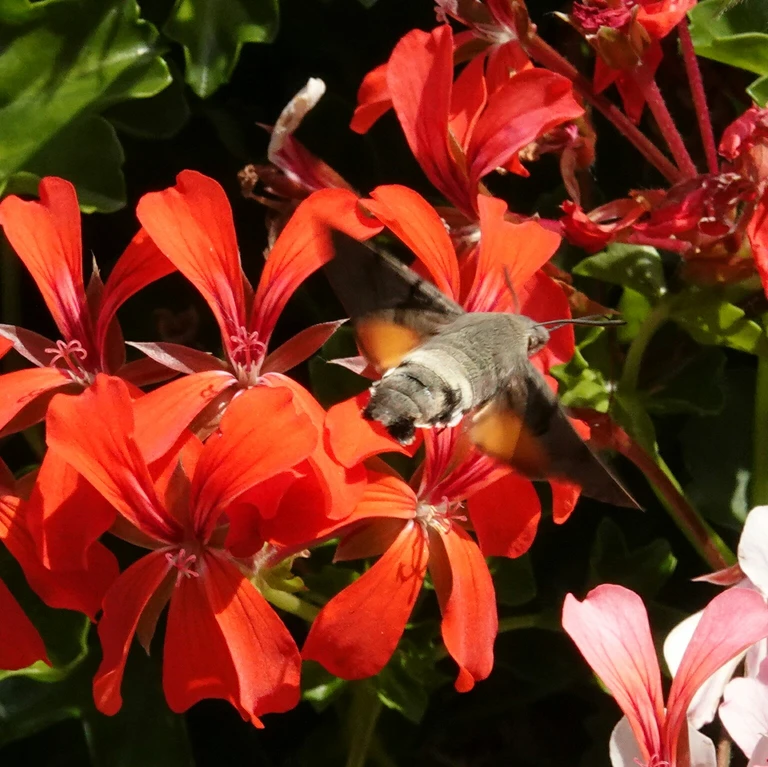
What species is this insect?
Macroglossum stellatarum
